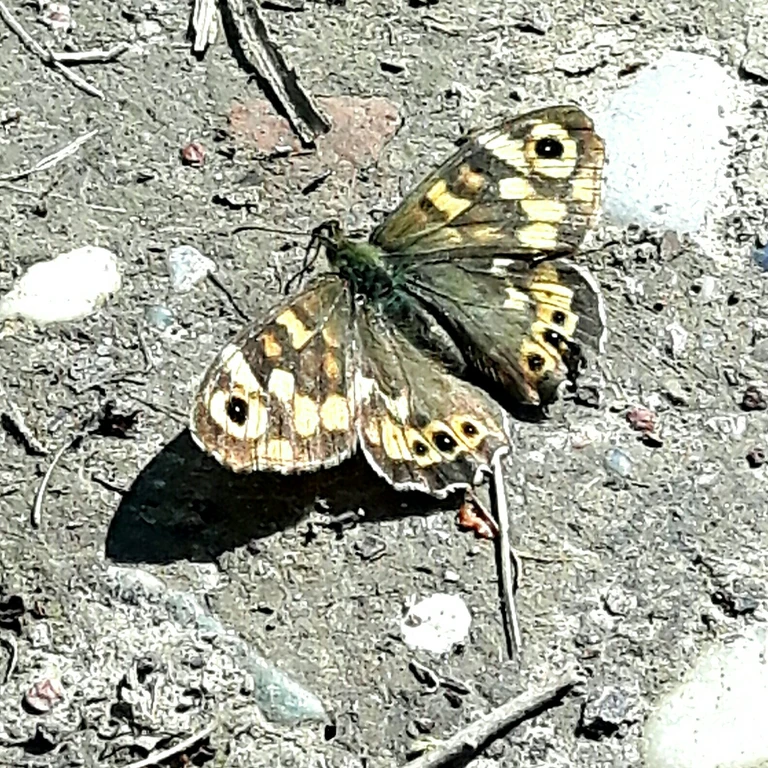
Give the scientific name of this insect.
Pararge aegeria
